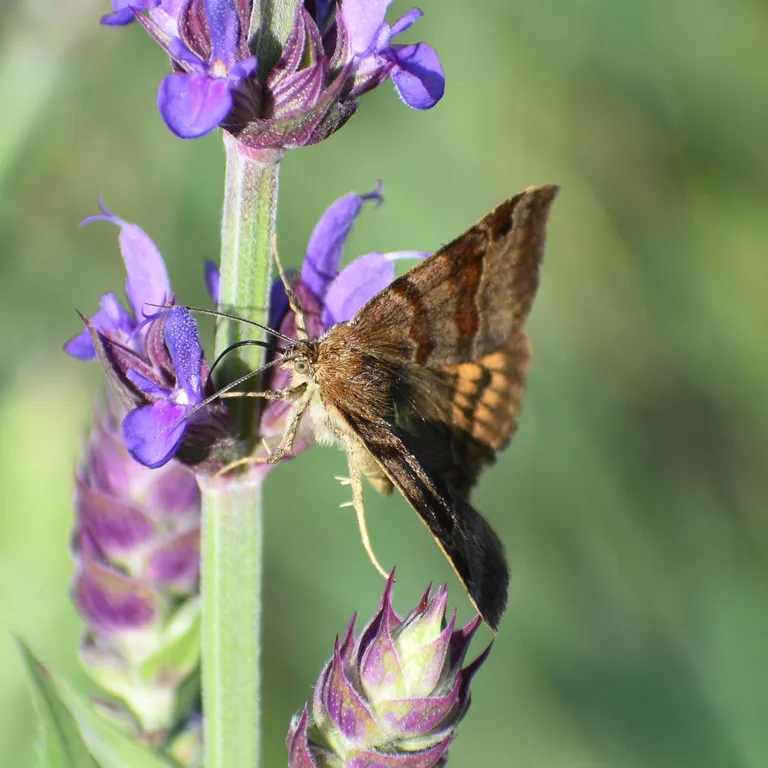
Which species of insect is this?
Euclidia glyphica
